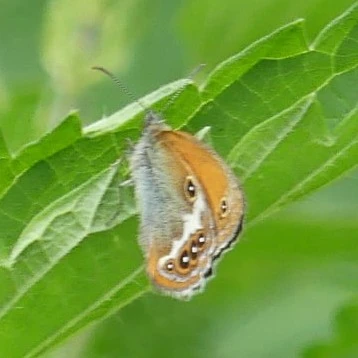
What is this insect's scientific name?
Coenonympha arcania
